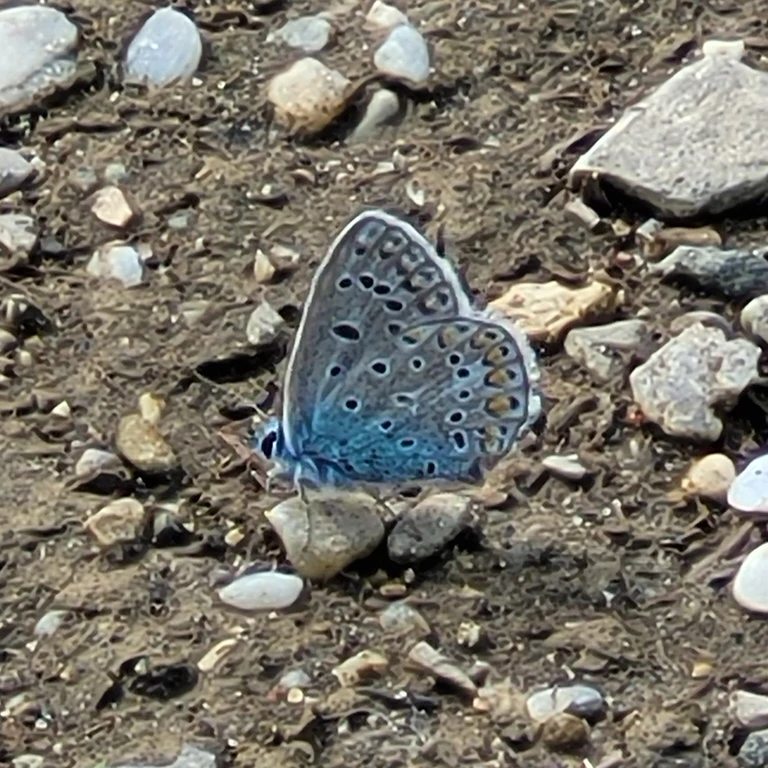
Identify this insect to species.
Polyommatus icarus
